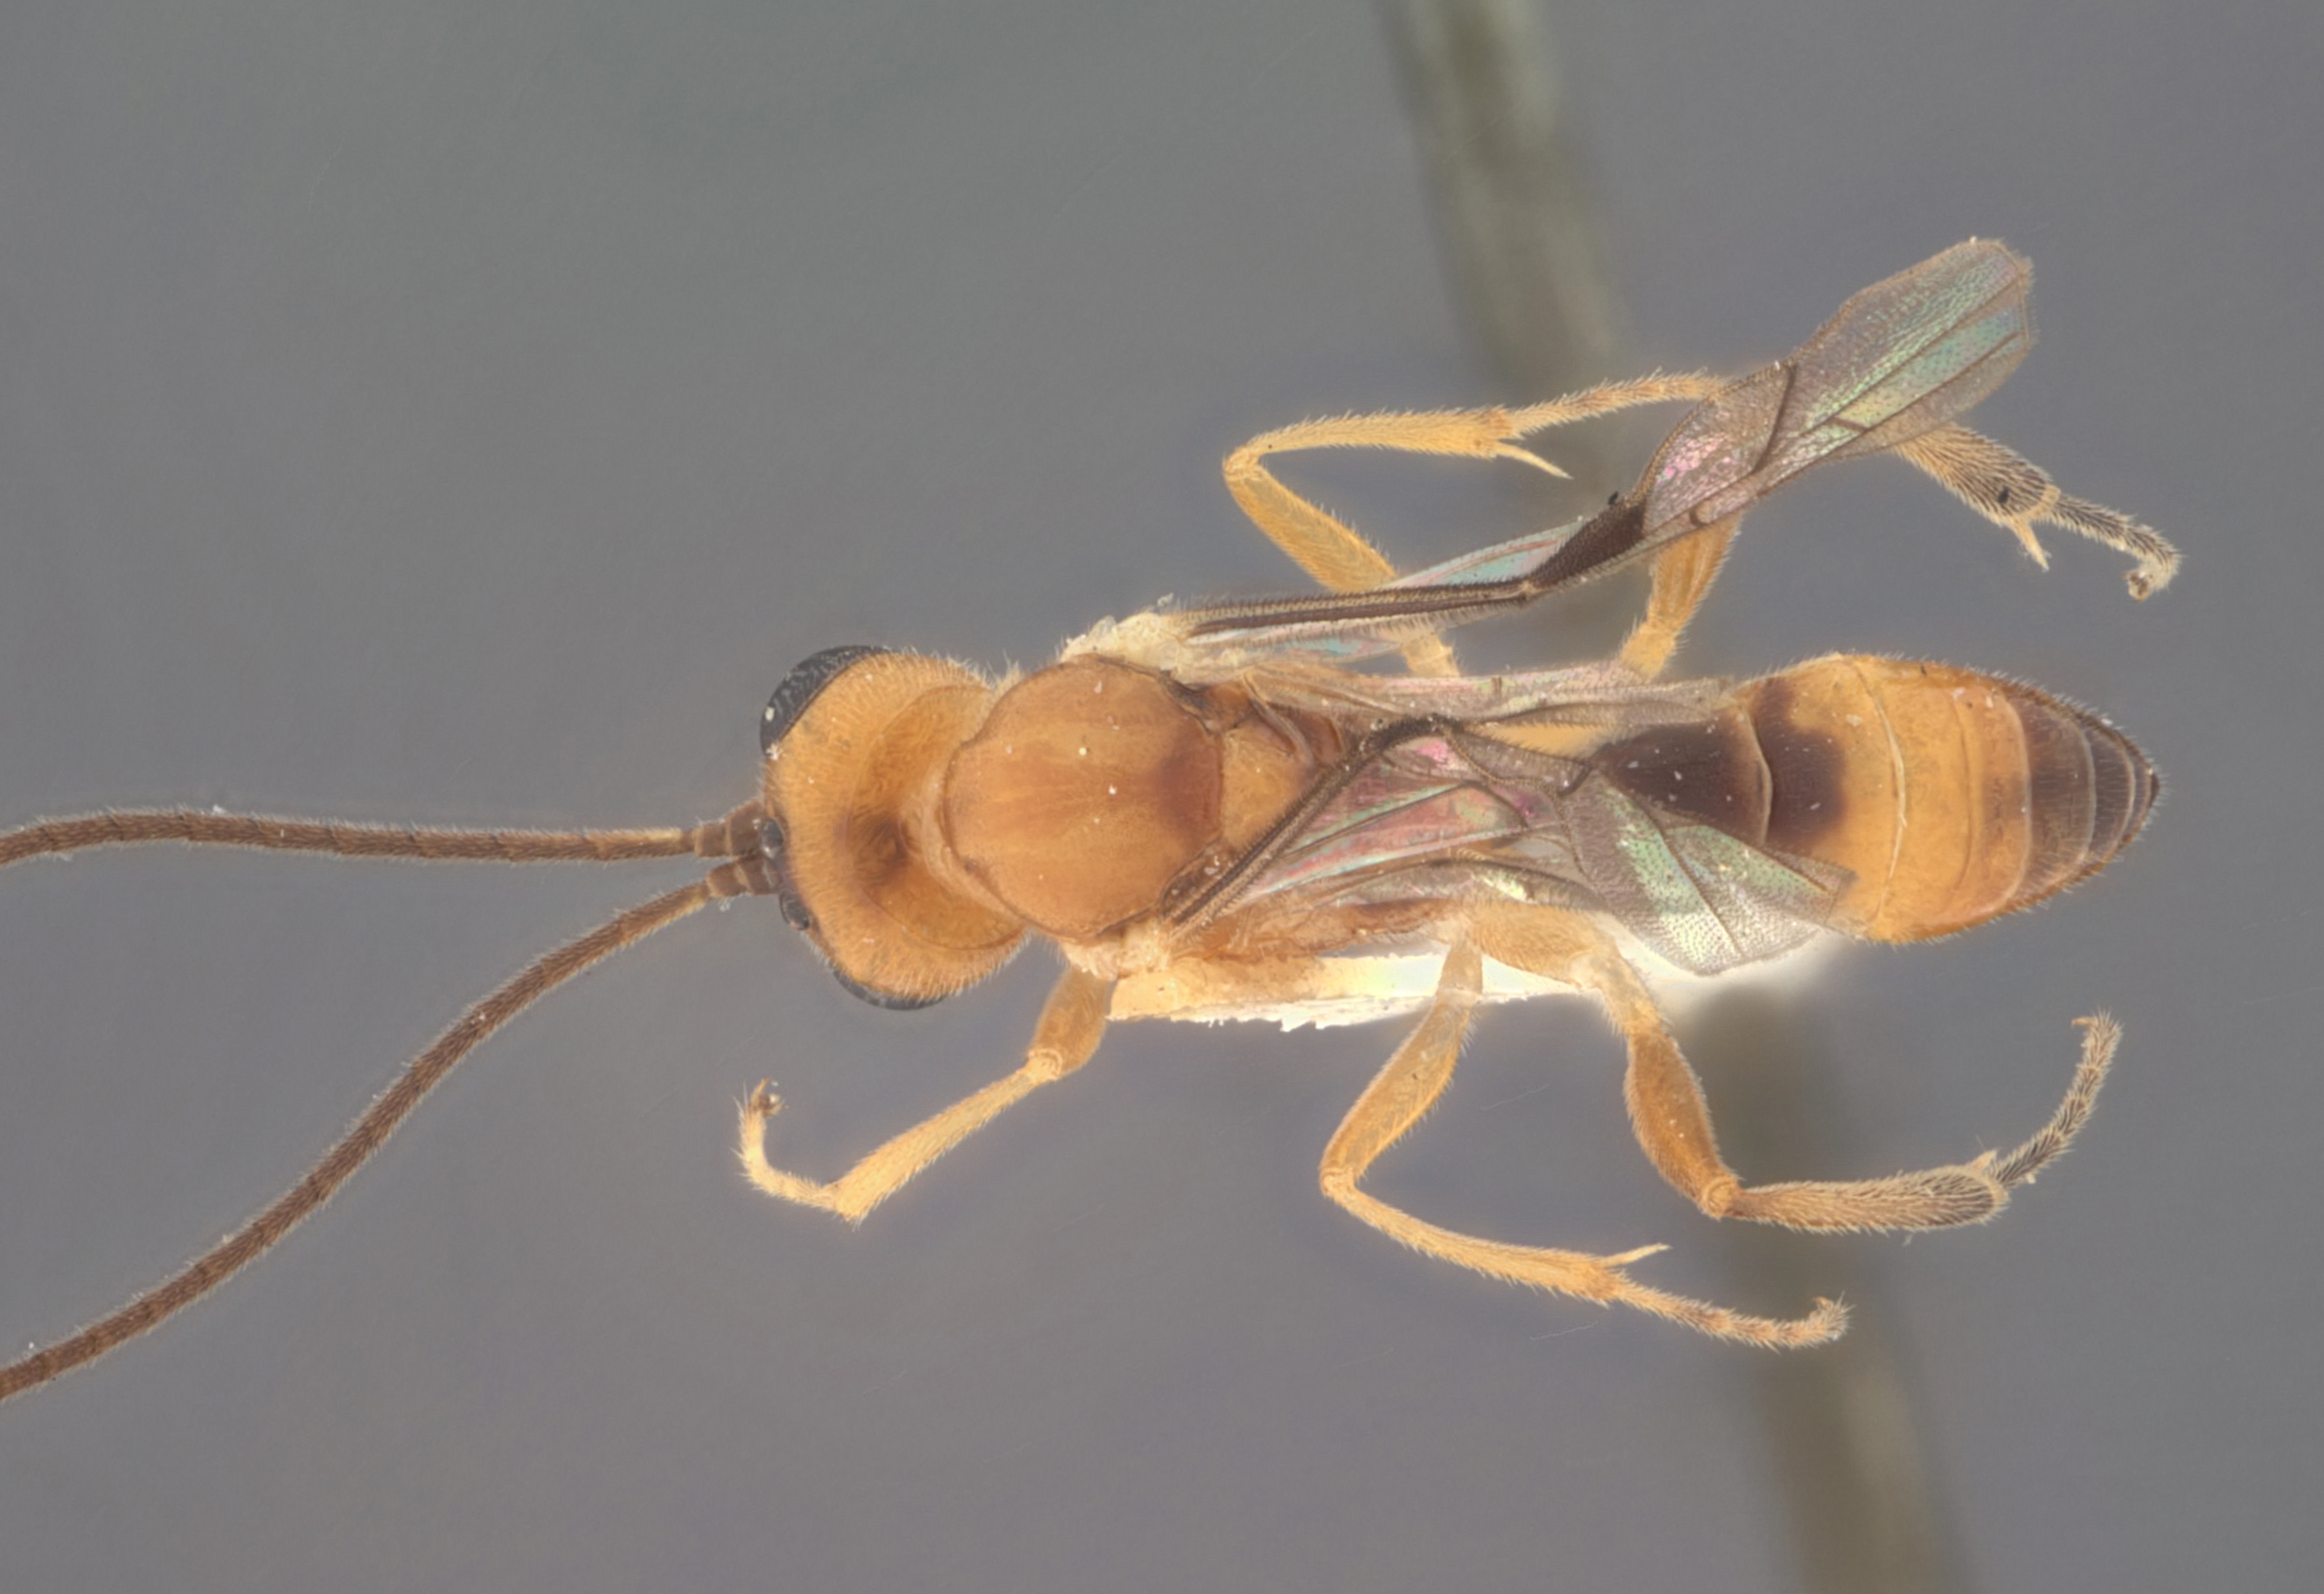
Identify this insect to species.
Homalomma caliroae
